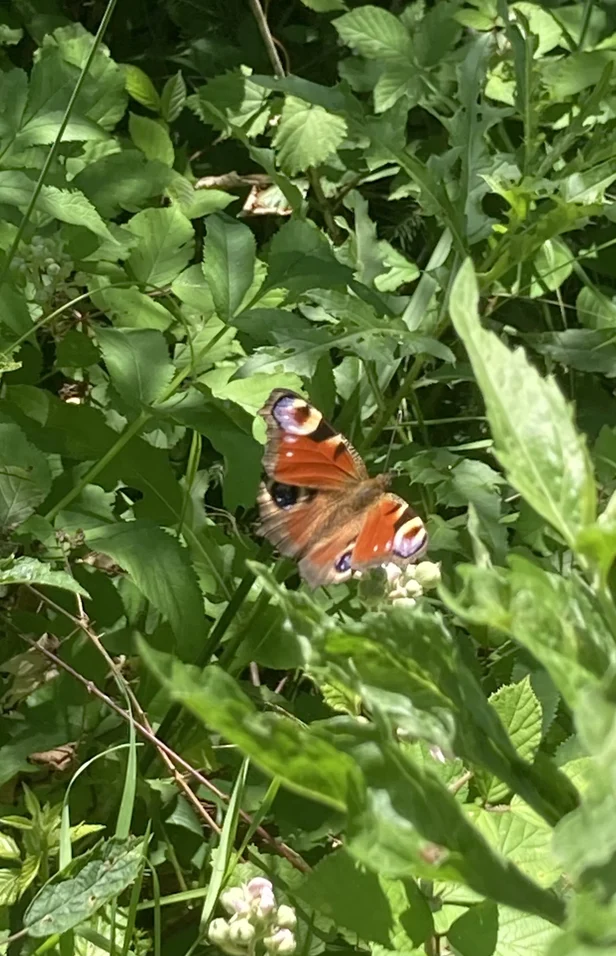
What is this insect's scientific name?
Aglais io
